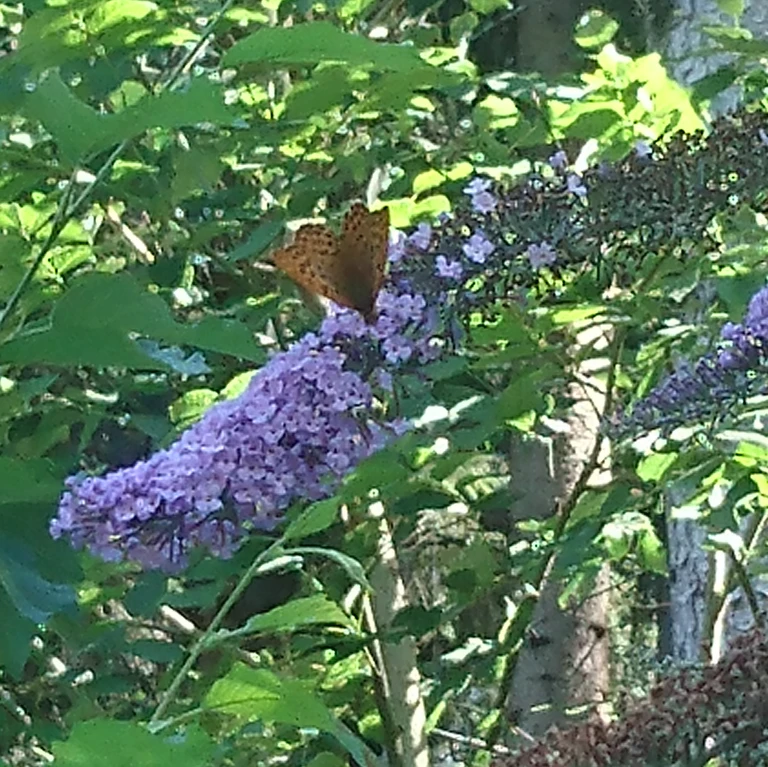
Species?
Argynnis paphia
